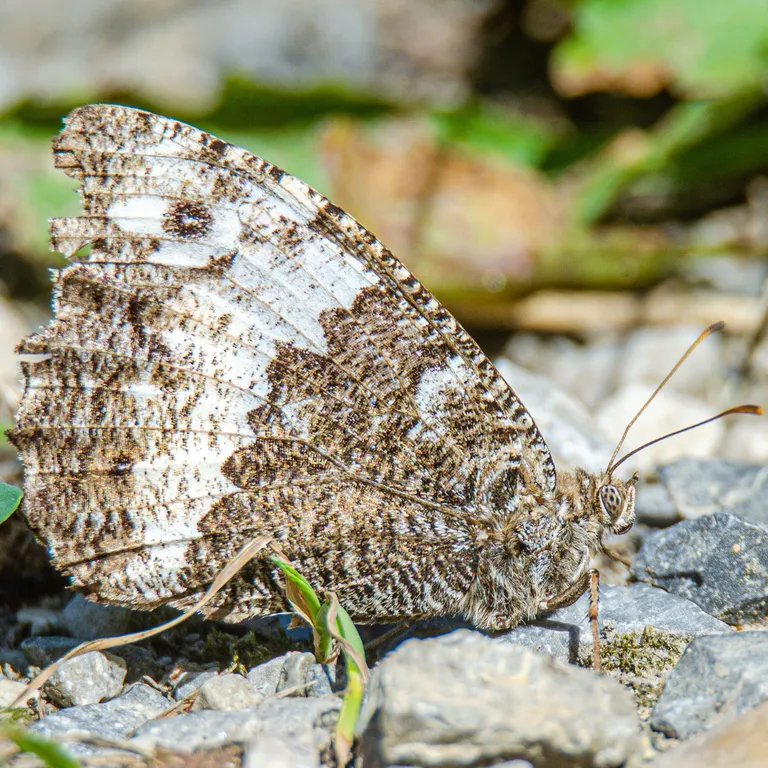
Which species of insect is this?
Brintesia circe
